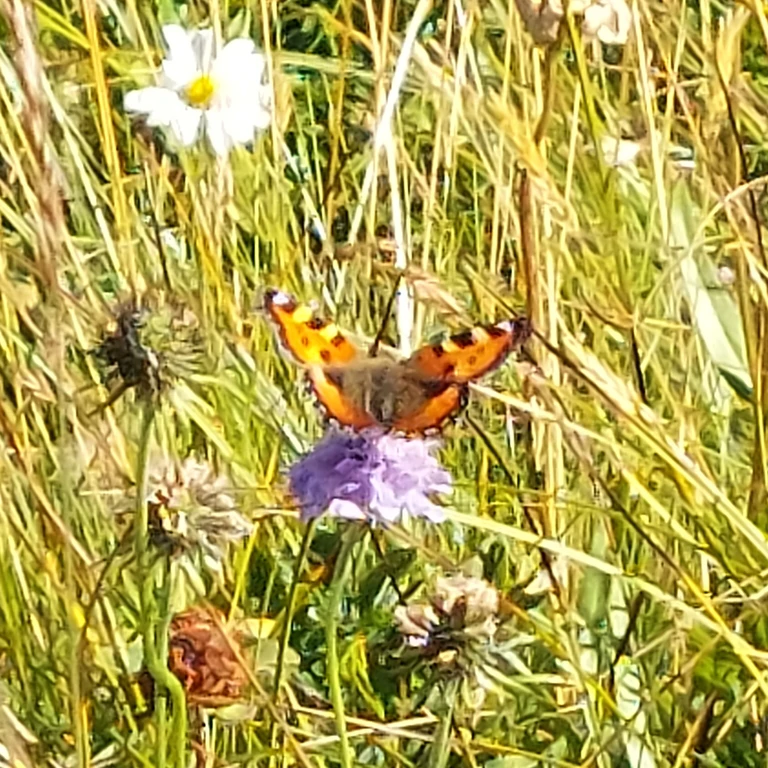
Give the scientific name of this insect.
Aglais urticae
